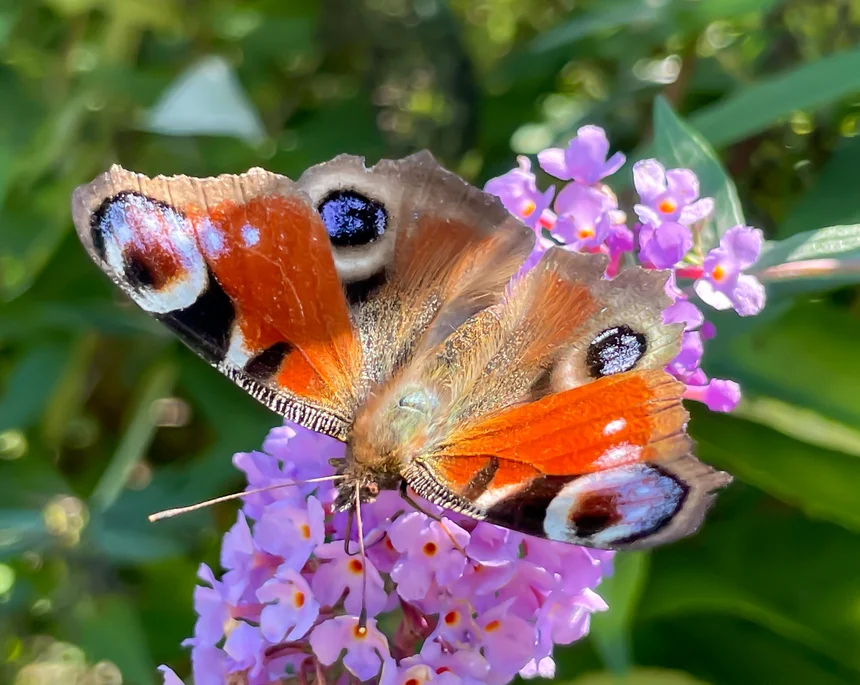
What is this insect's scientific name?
Aglais io
